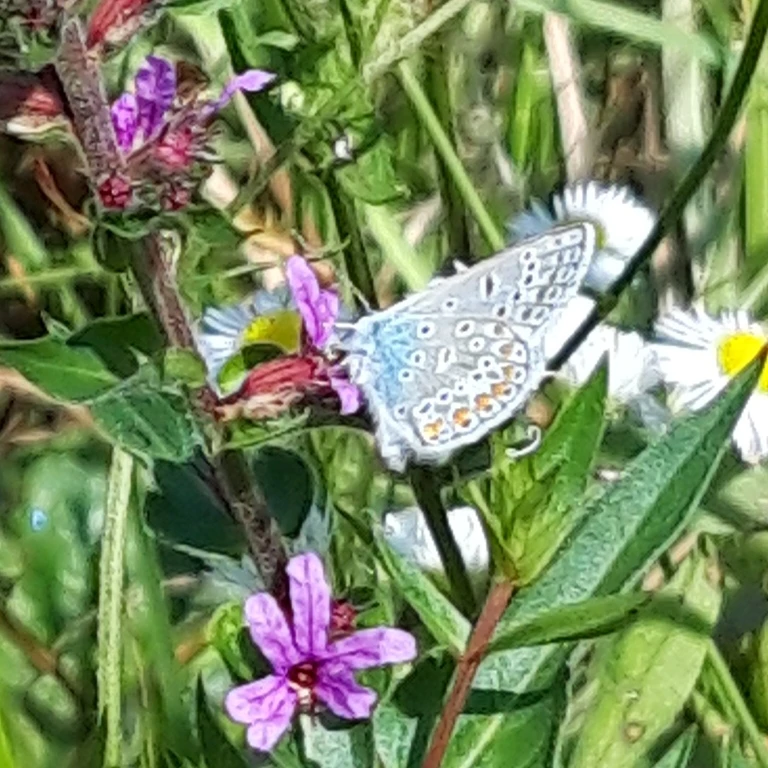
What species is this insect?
Polyommatus icarus
